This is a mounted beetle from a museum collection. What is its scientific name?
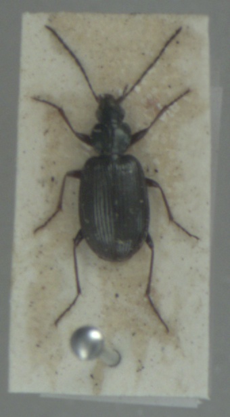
Agonum micans
